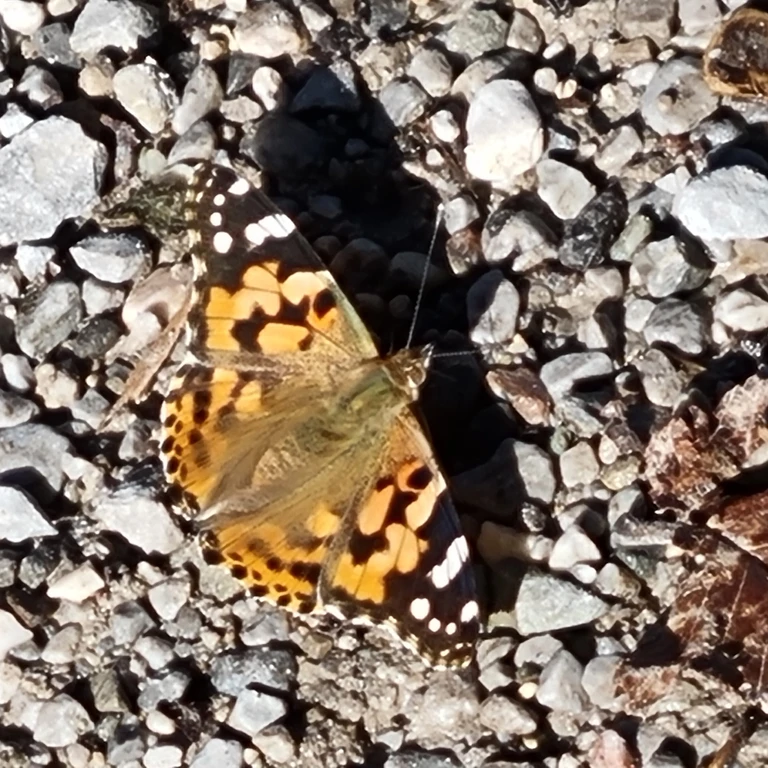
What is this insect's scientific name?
Vanessa cardui
